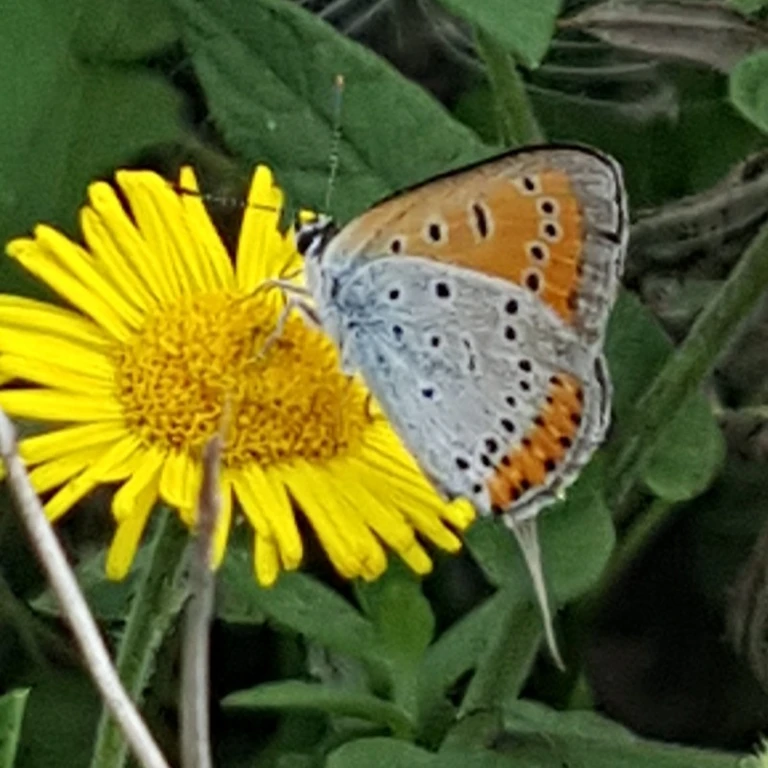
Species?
Lycaena dispar
